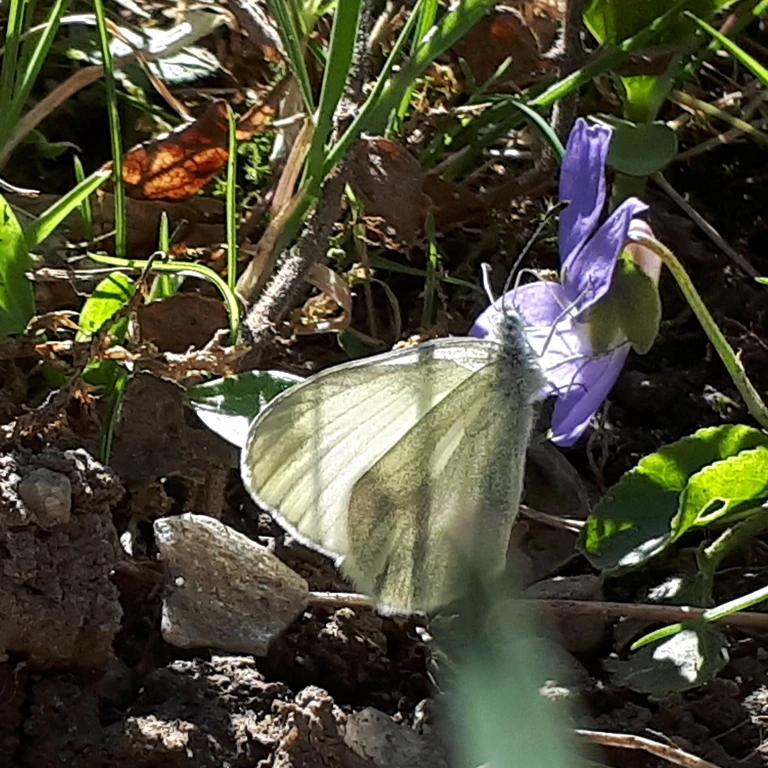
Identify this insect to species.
Leptidea sinapis/juvernica
